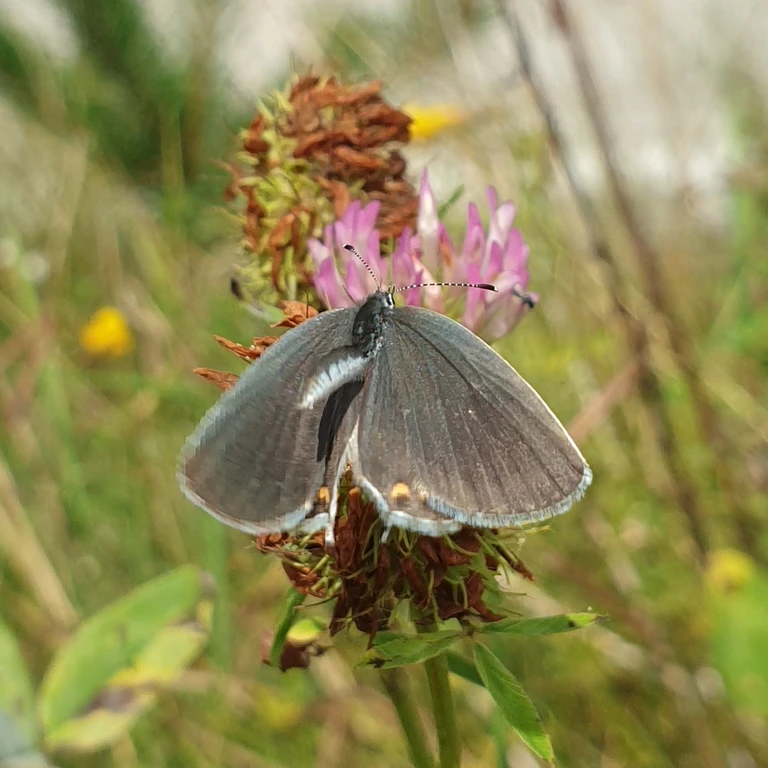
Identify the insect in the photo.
Cupido argiades (also Elkalyce argiades)
